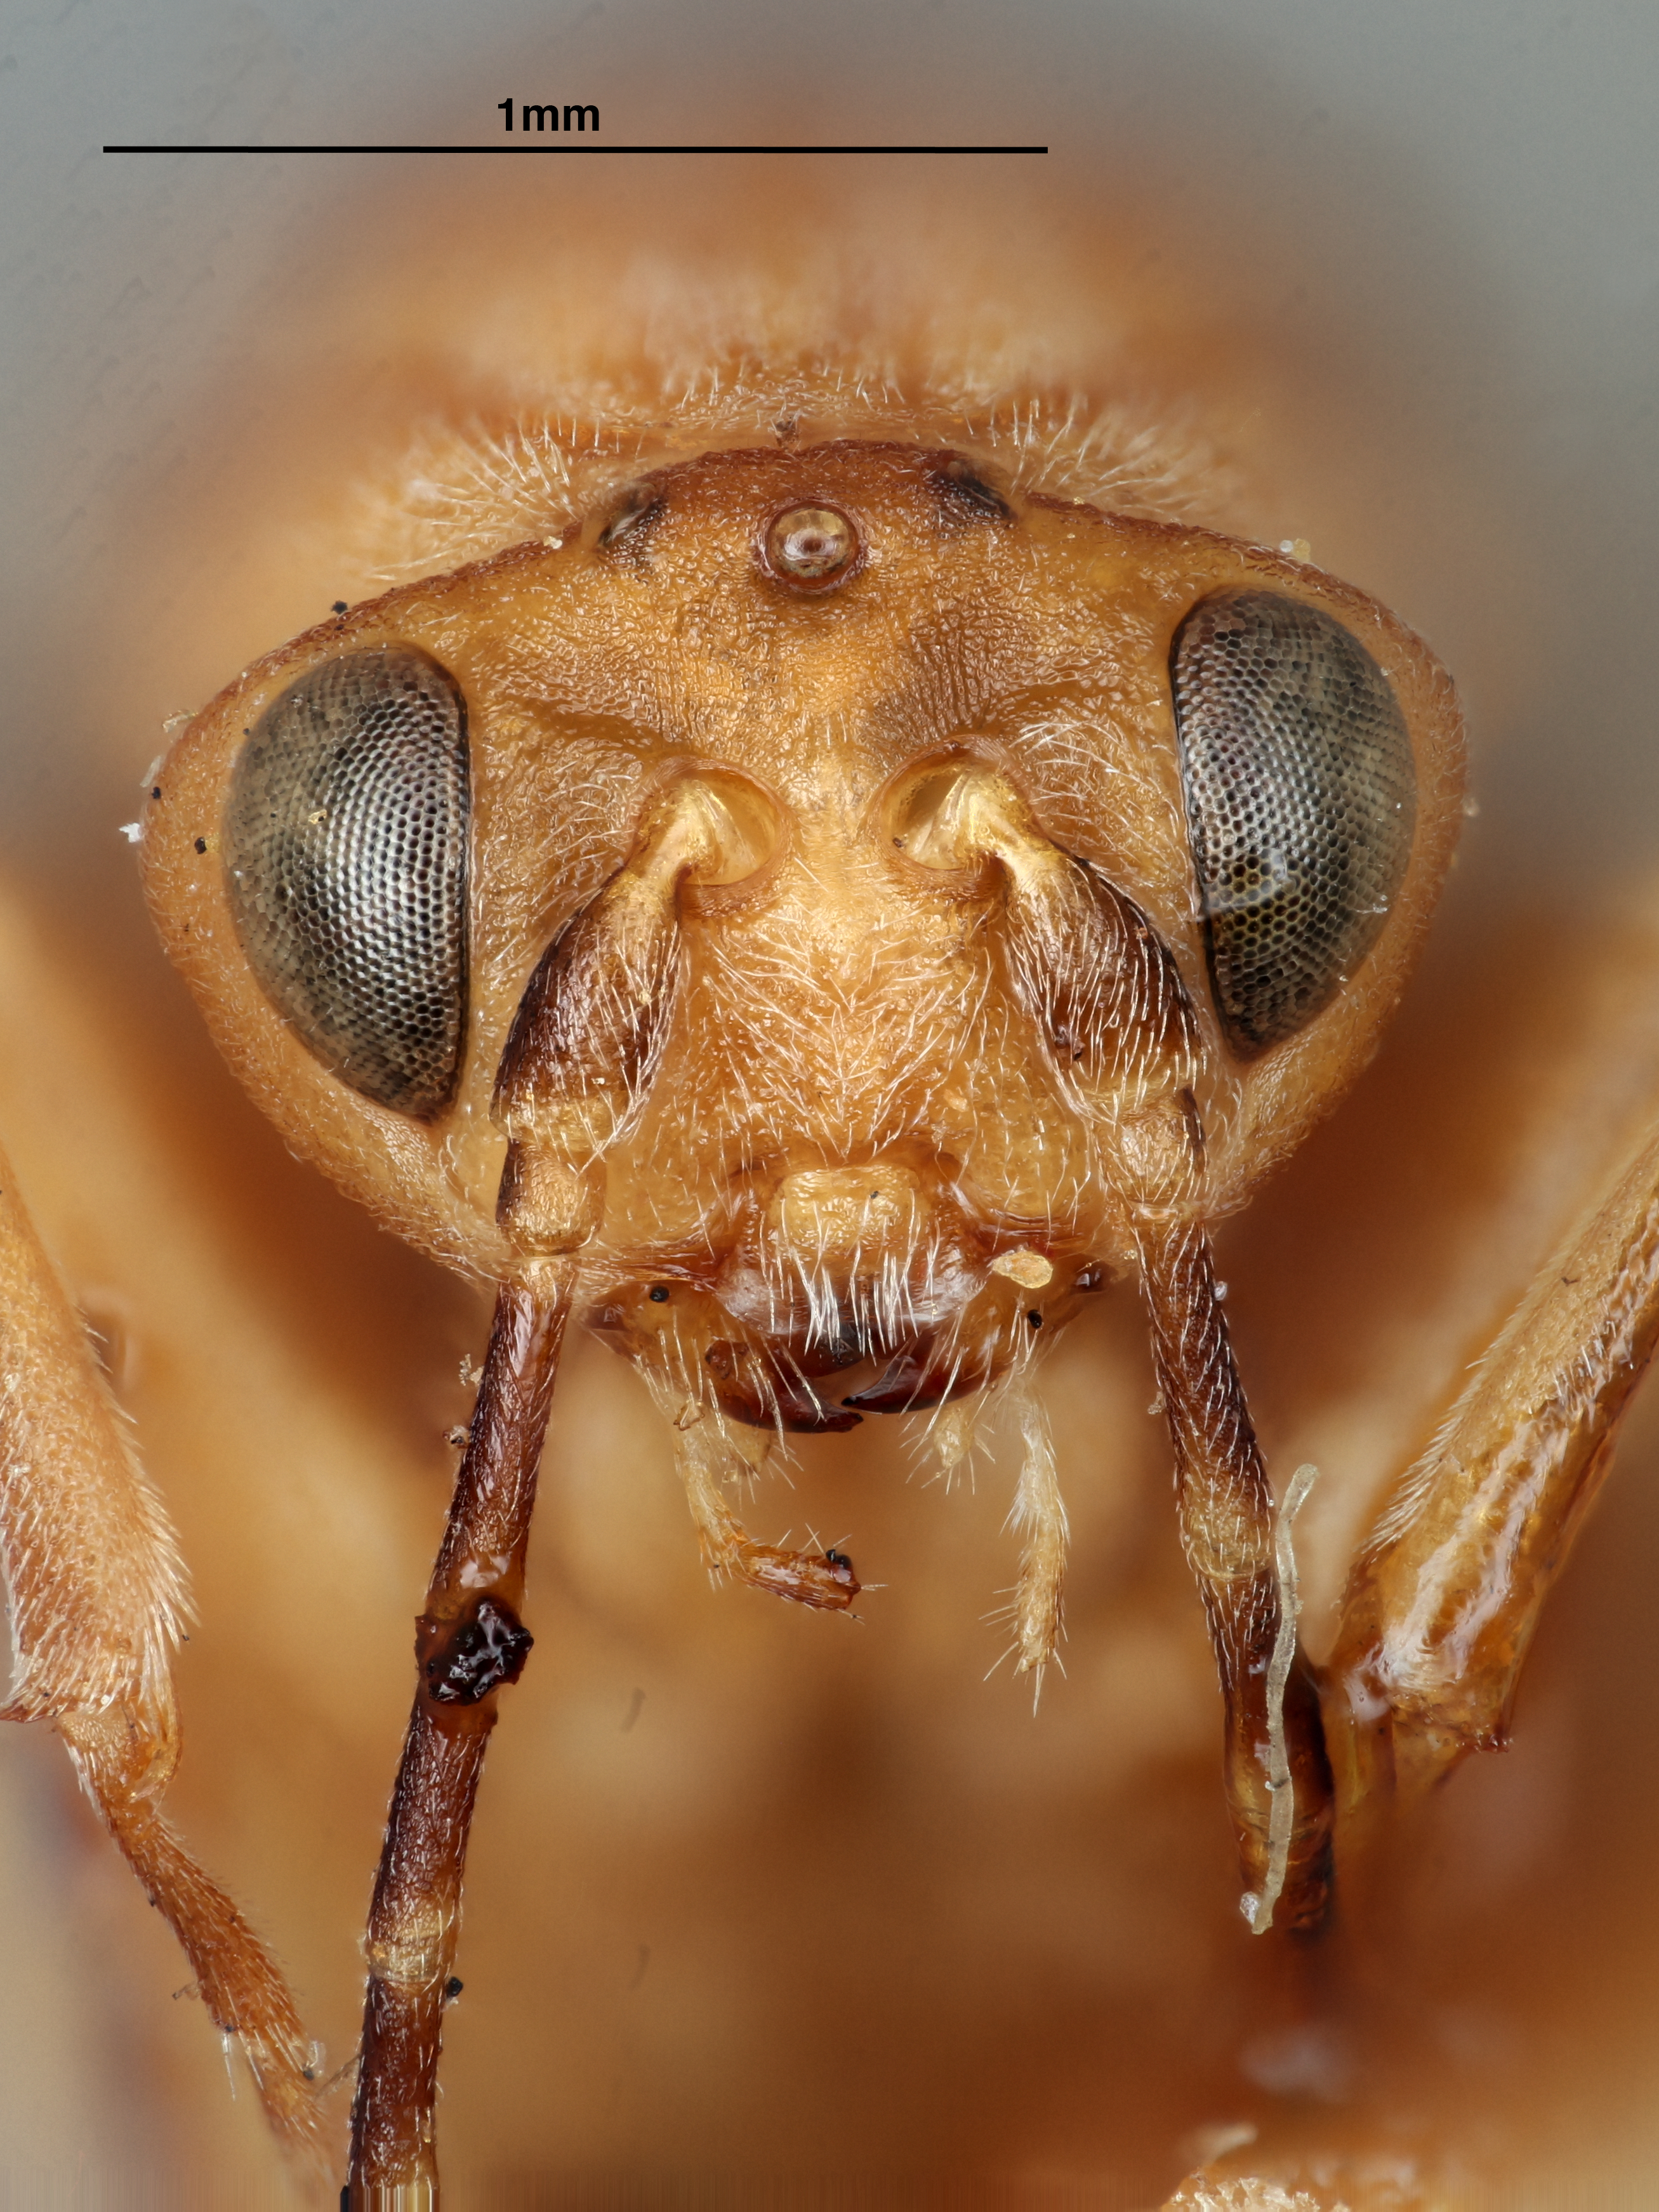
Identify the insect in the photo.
Callirhytis banalapsis
